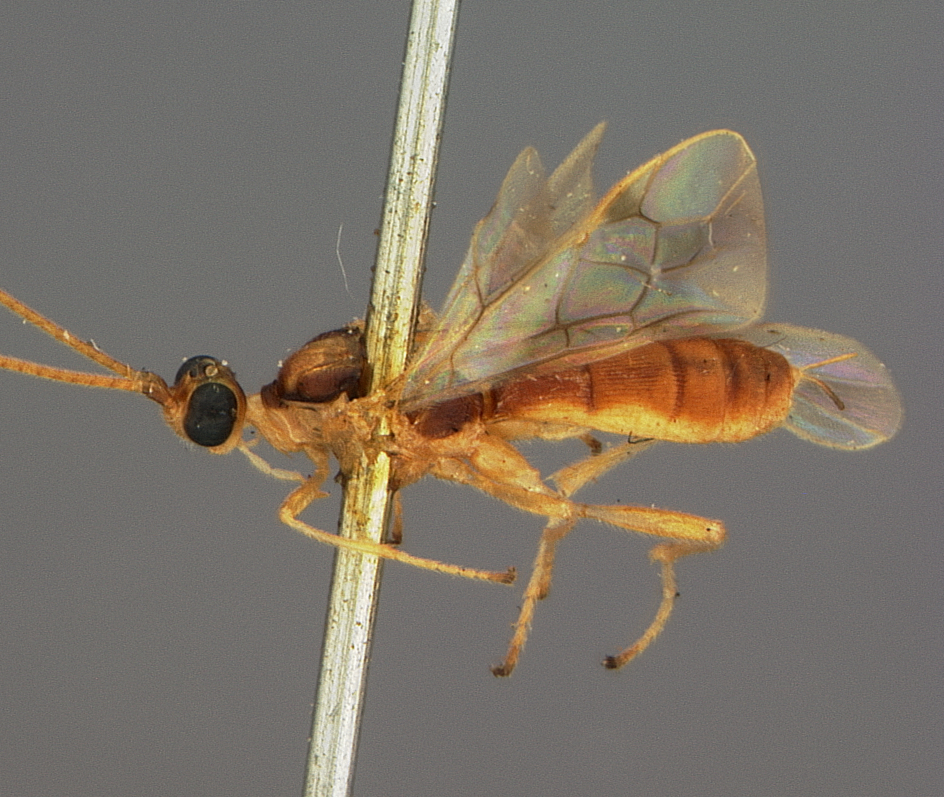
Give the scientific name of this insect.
Pelecystoma eupoeyae
